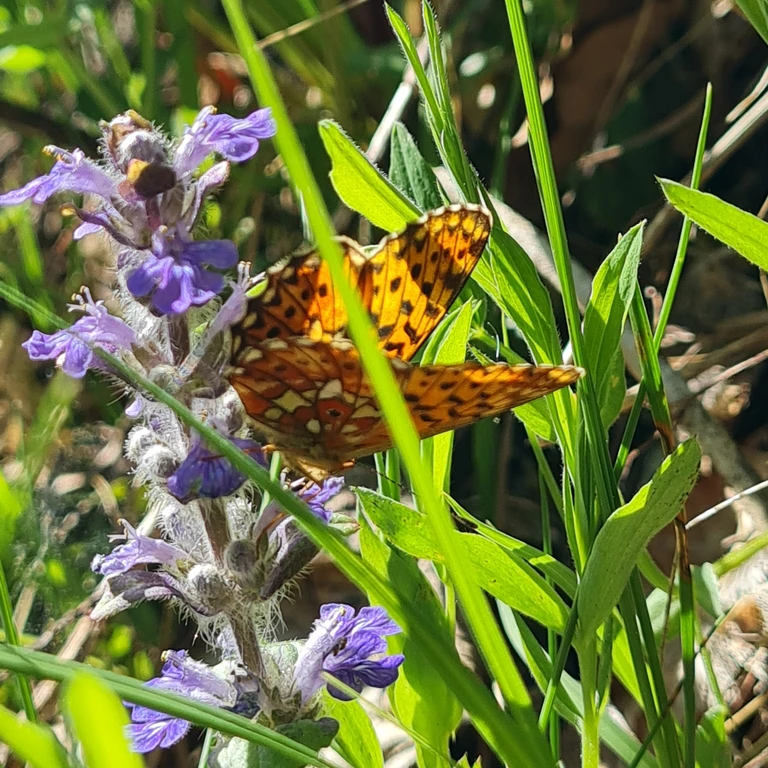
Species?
Boloria euphrosyne (also Clossiana euphrosyne)
